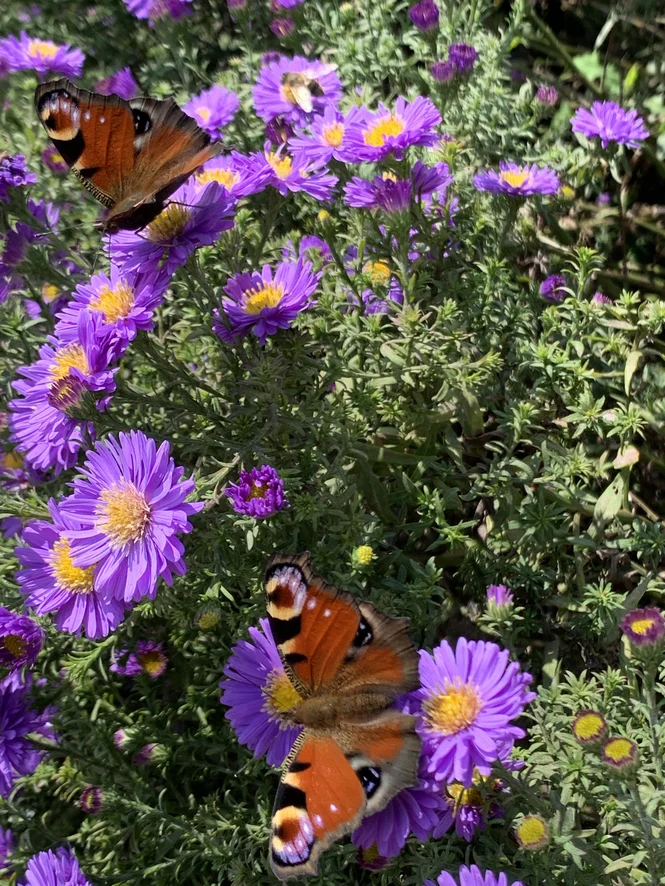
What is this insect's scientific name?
Aglais io
